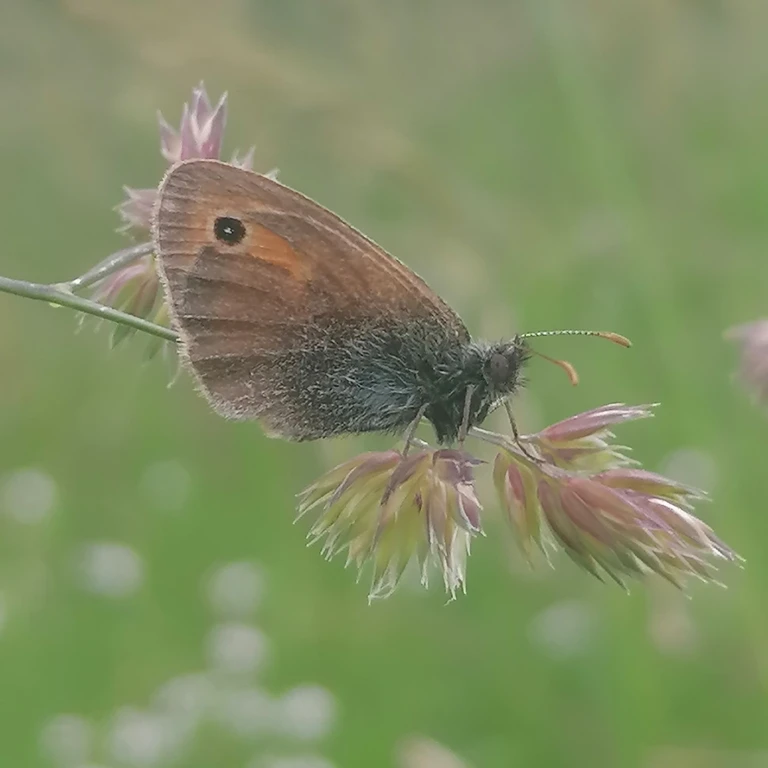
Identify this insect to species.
Coenonympha pamphilus
